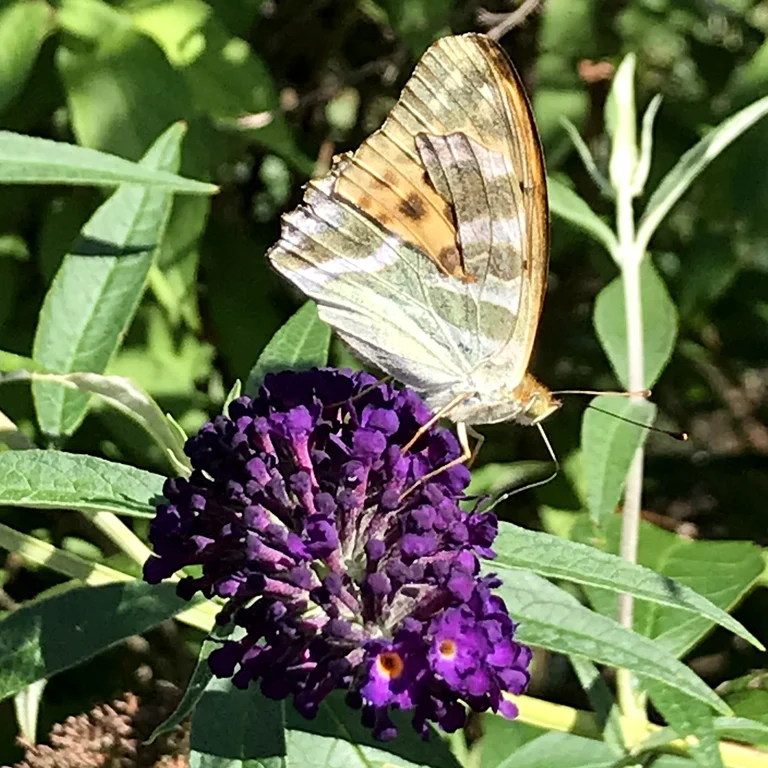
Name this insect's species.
Argynnis paphia
